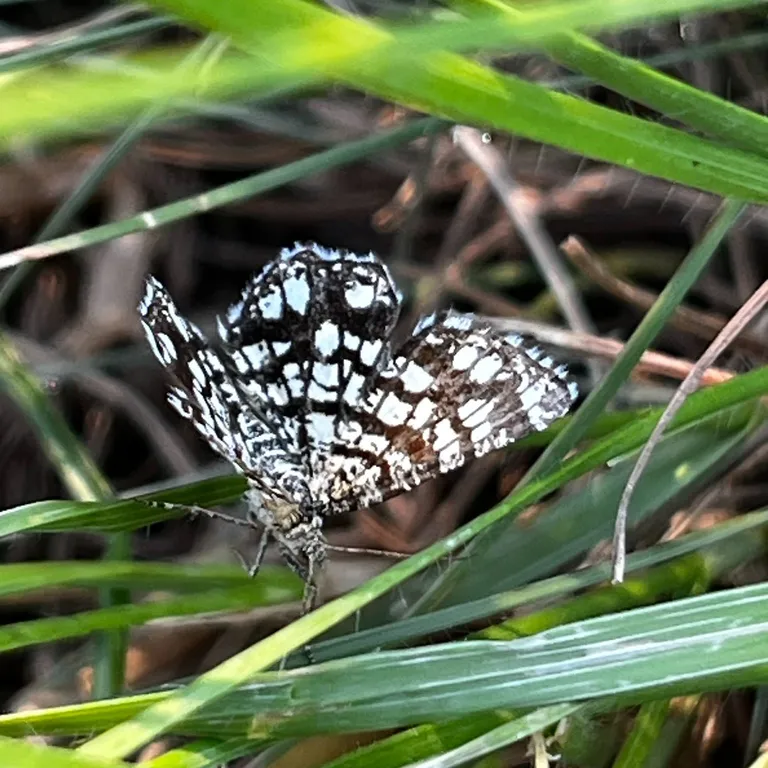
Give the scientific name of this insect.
Chiasmia clathrata
